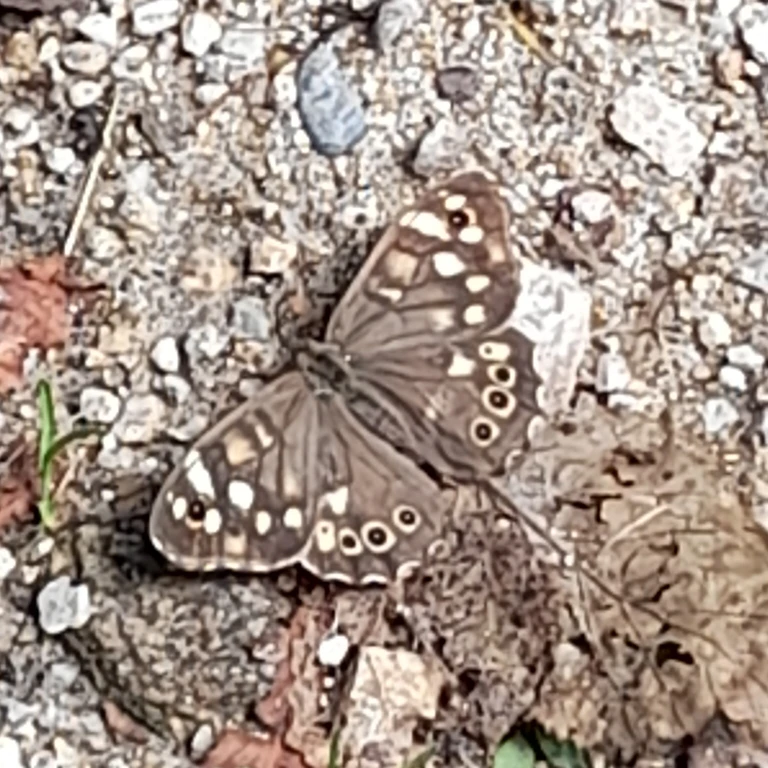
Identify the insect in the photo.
Pararge aegeria
